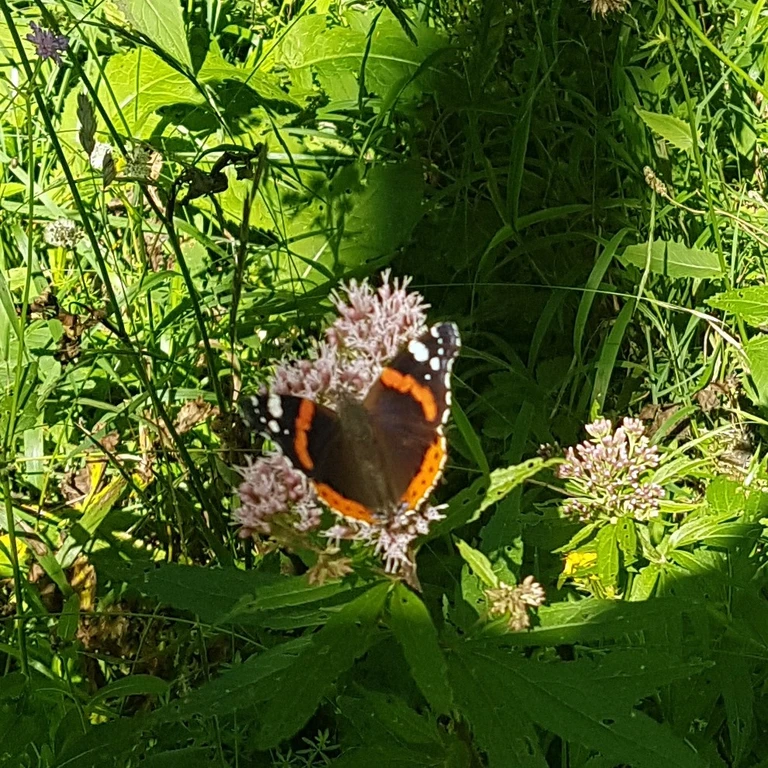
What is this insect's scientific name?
Vanessa atalanta
